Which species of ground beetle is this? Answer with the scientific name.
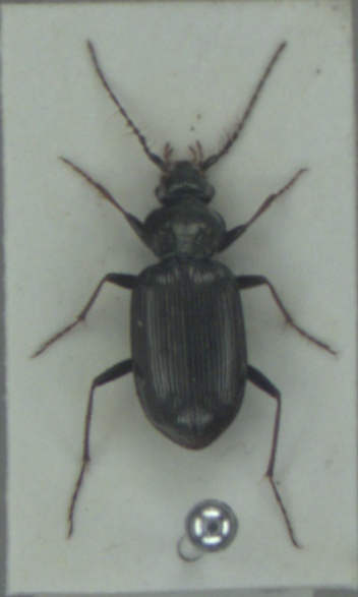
Loricera pilicornis
